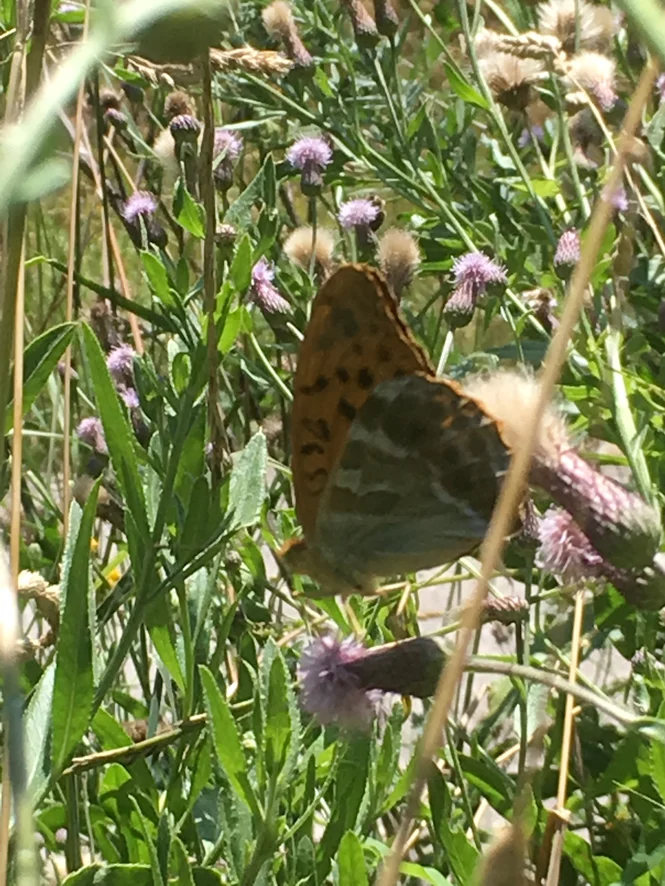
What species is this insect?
Argynnis paphia
